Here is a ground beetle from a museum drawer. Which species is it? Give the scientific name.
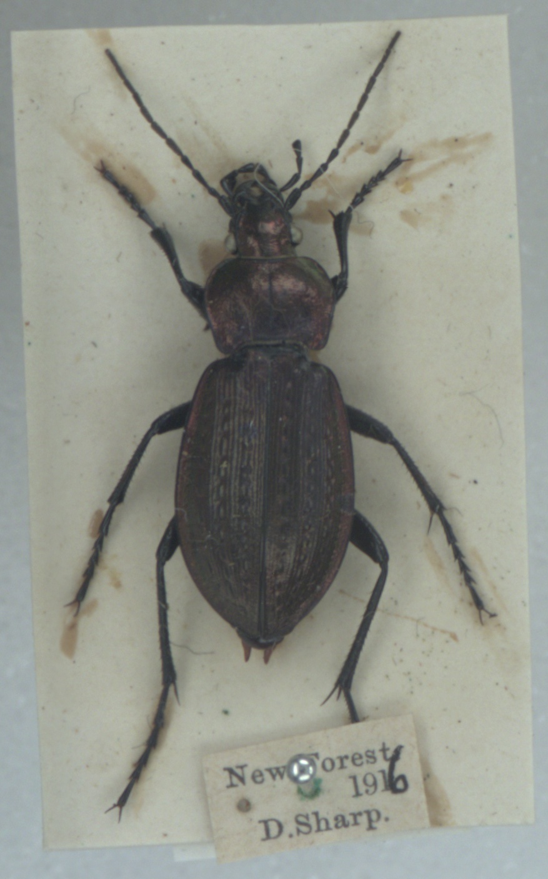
Carabus arvensis
